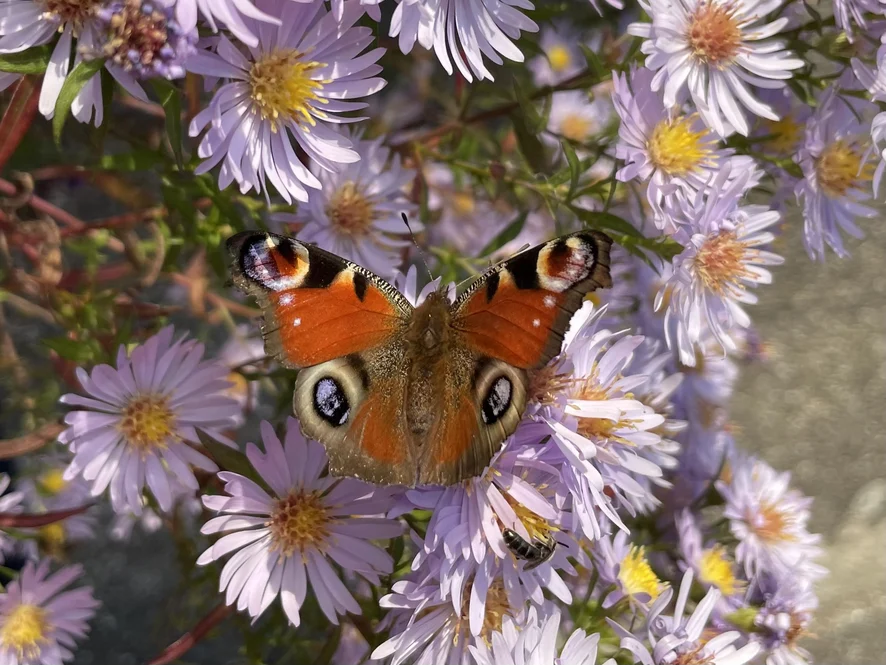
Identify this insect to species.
Aglais io
